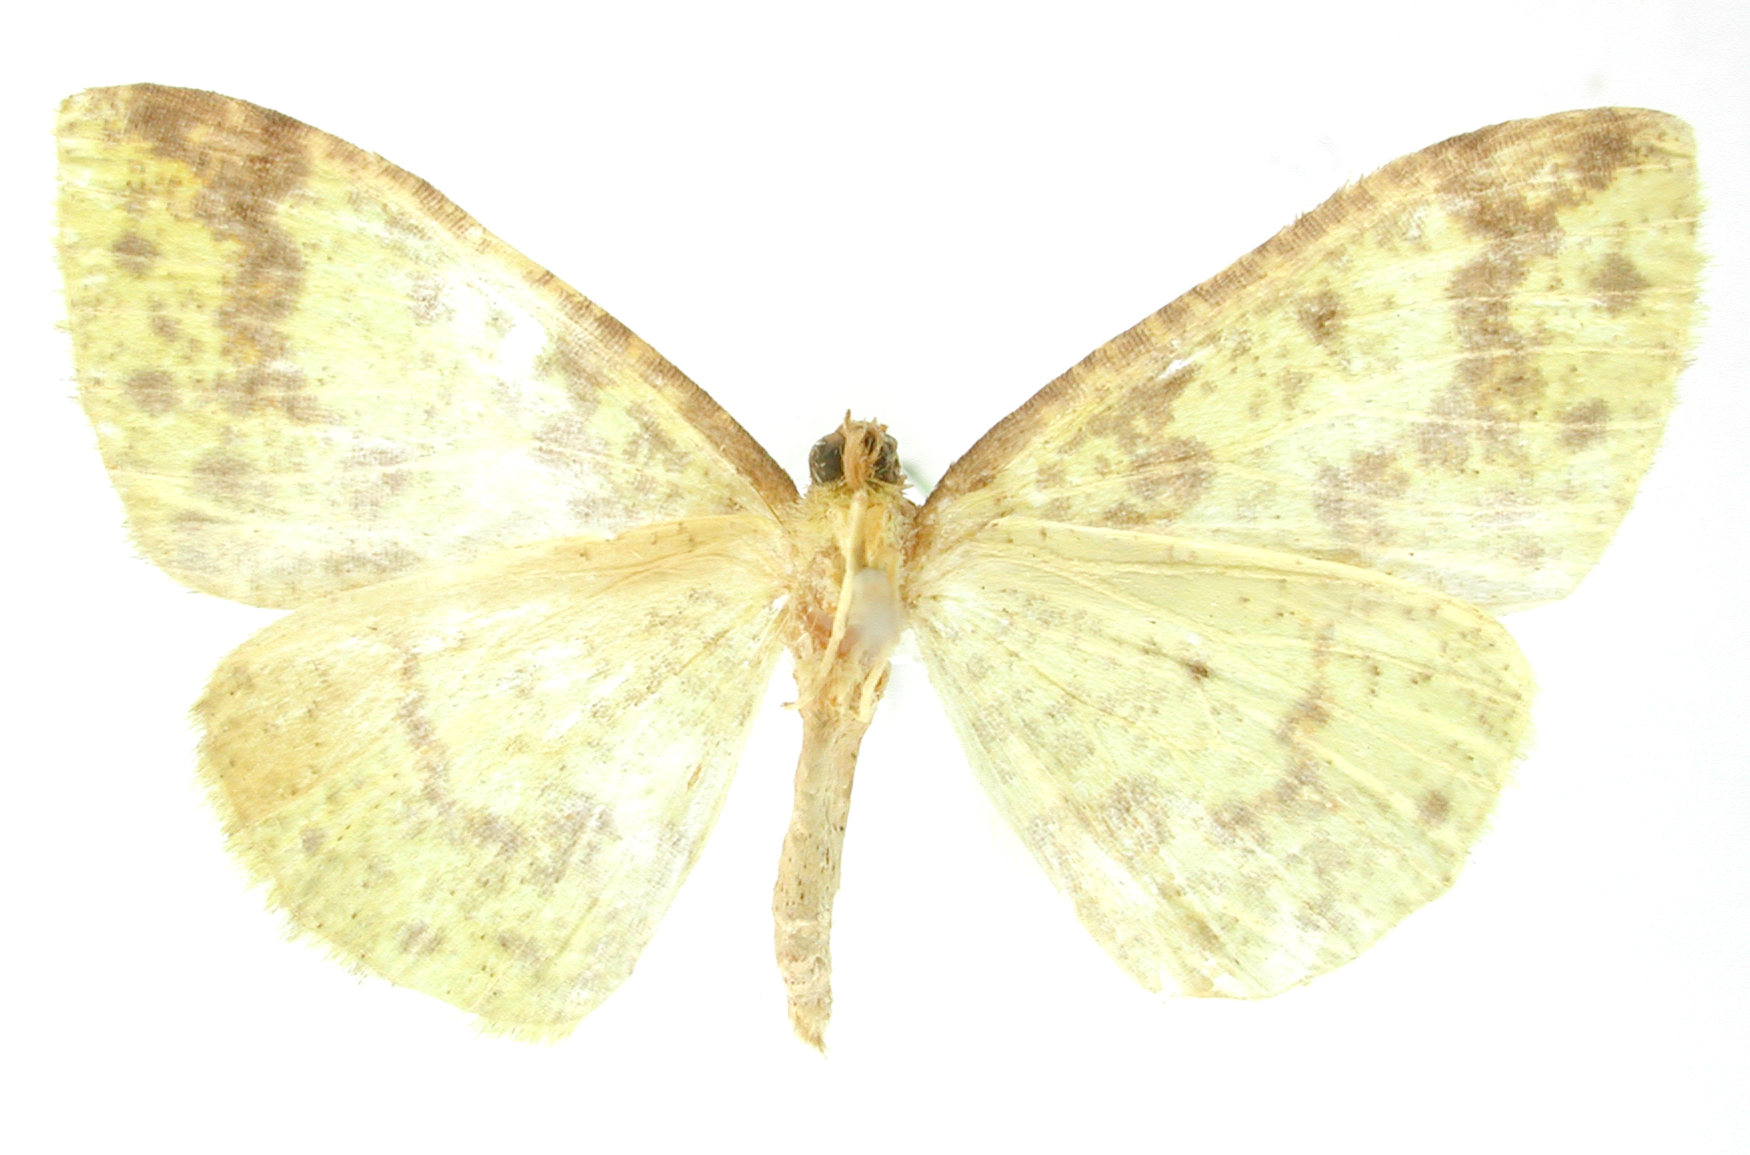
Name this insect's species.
Melinodes angasmarcata
